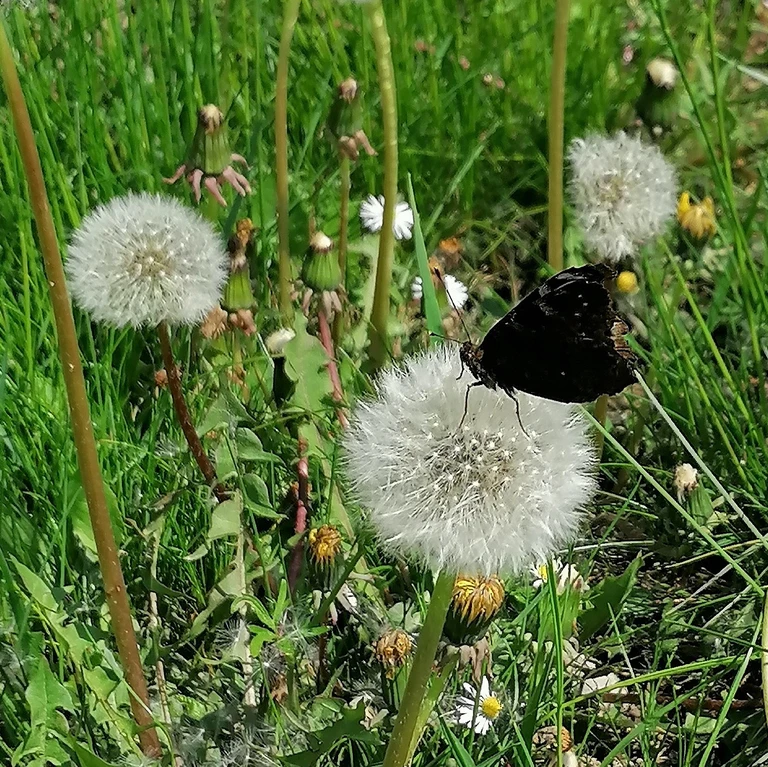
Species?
Aglais io
